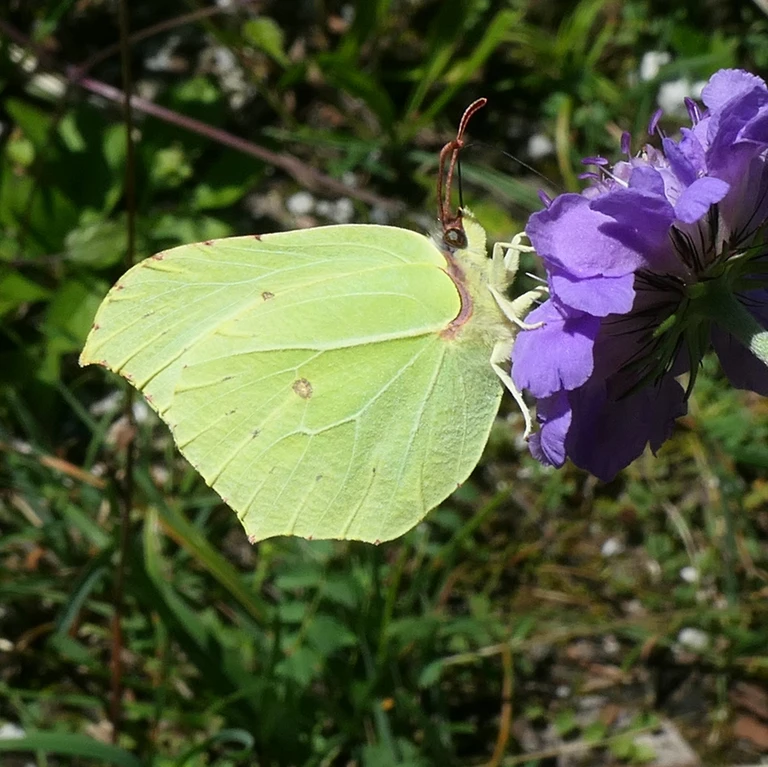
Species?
Gonepteryx rhamni
